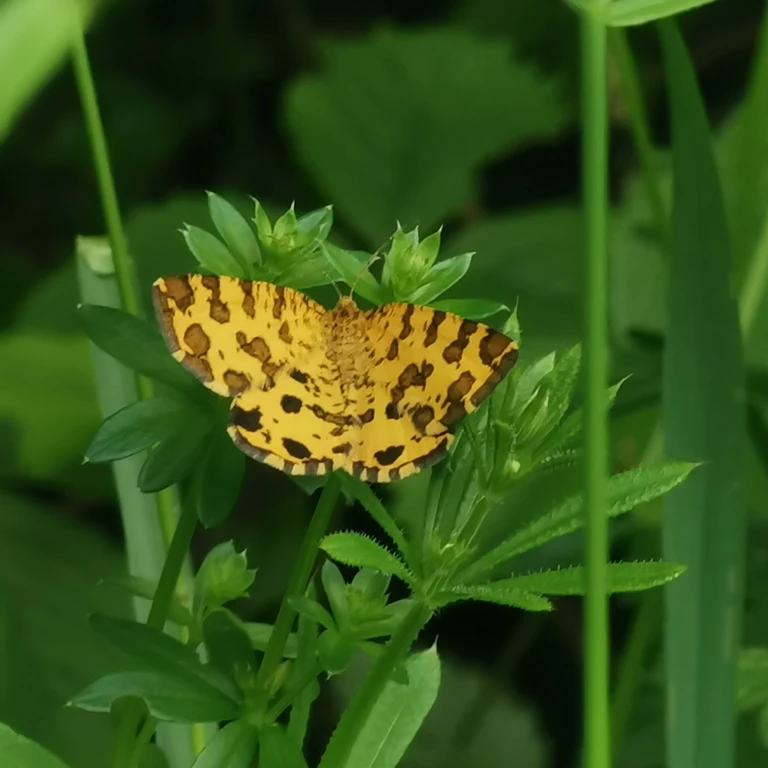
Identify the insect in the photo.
Pseudopanthera macularia
